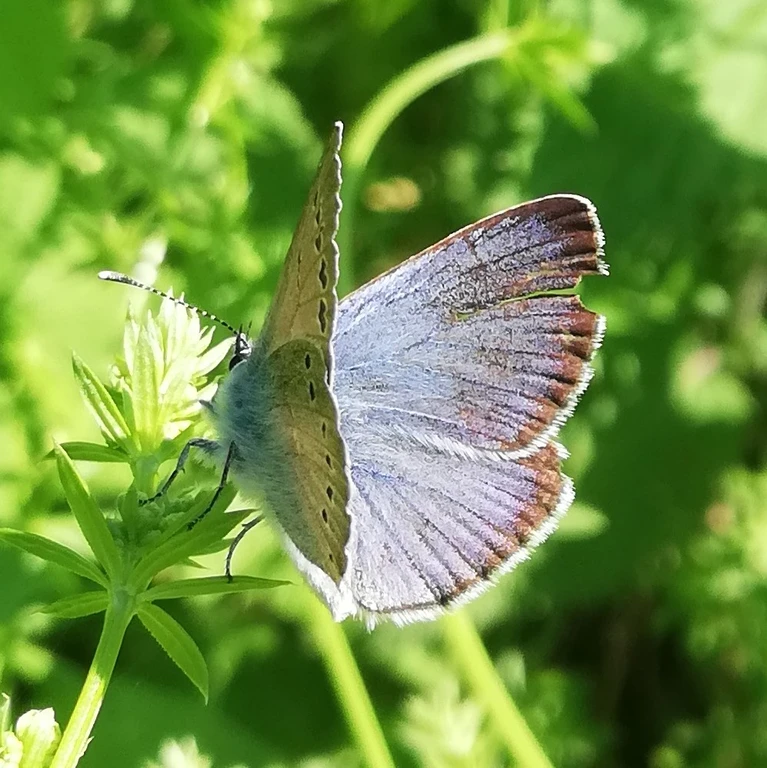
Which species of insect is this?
Glaucopsyche alexis
